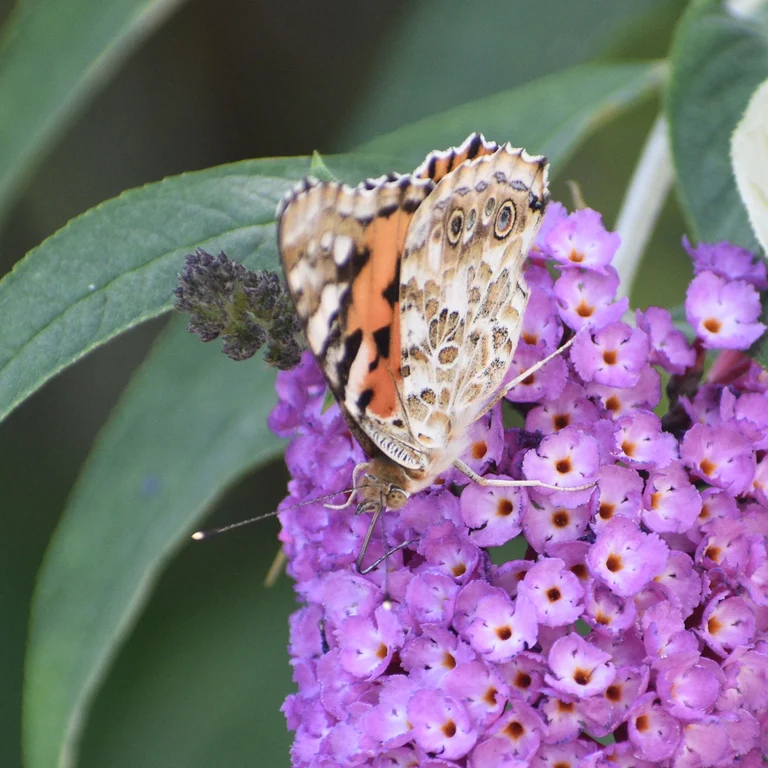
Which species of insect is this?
Vanessa cardui
